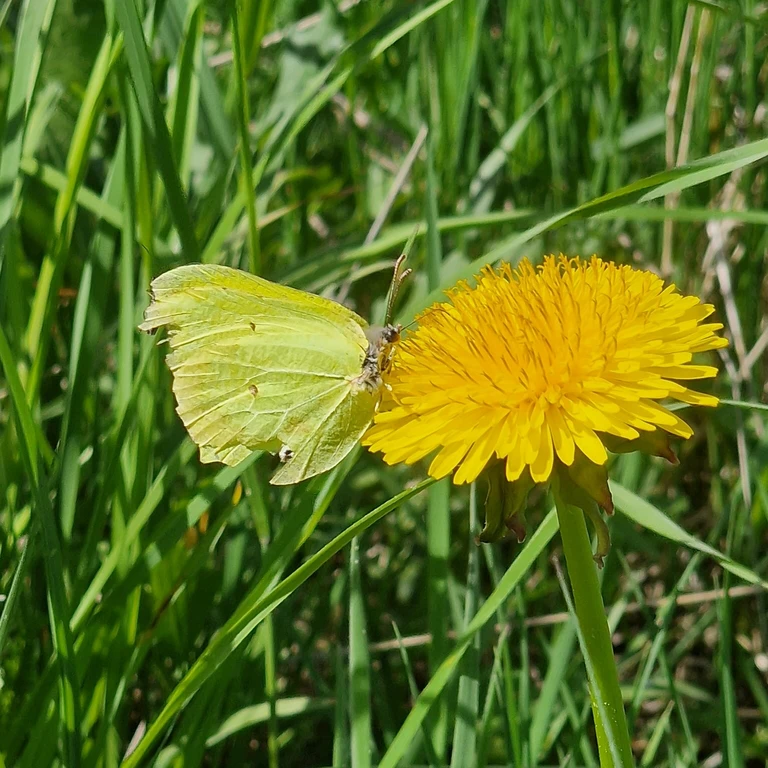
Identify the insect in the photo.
Gonepteryx rhamni
